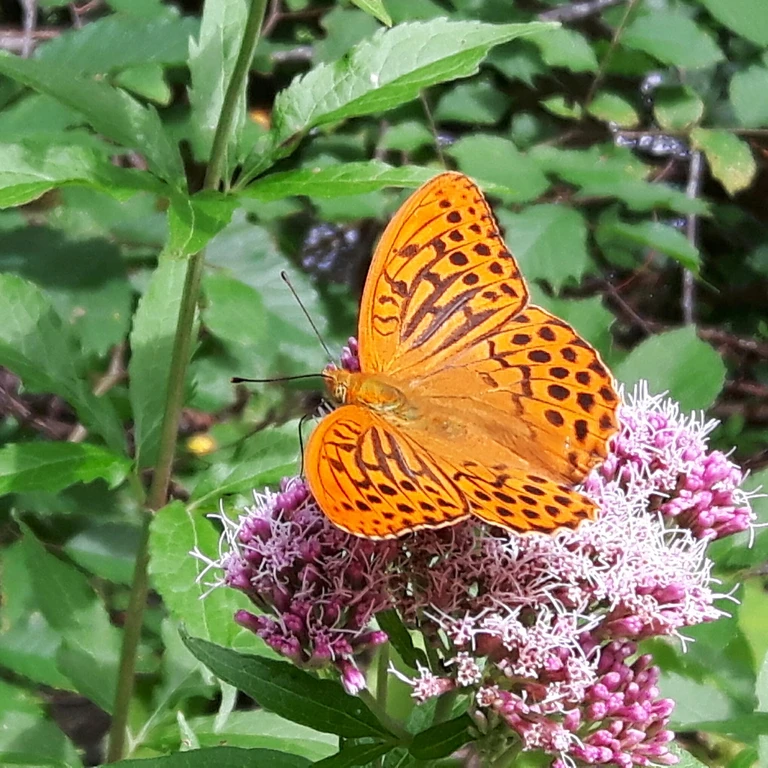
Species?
Argynnis paphia
